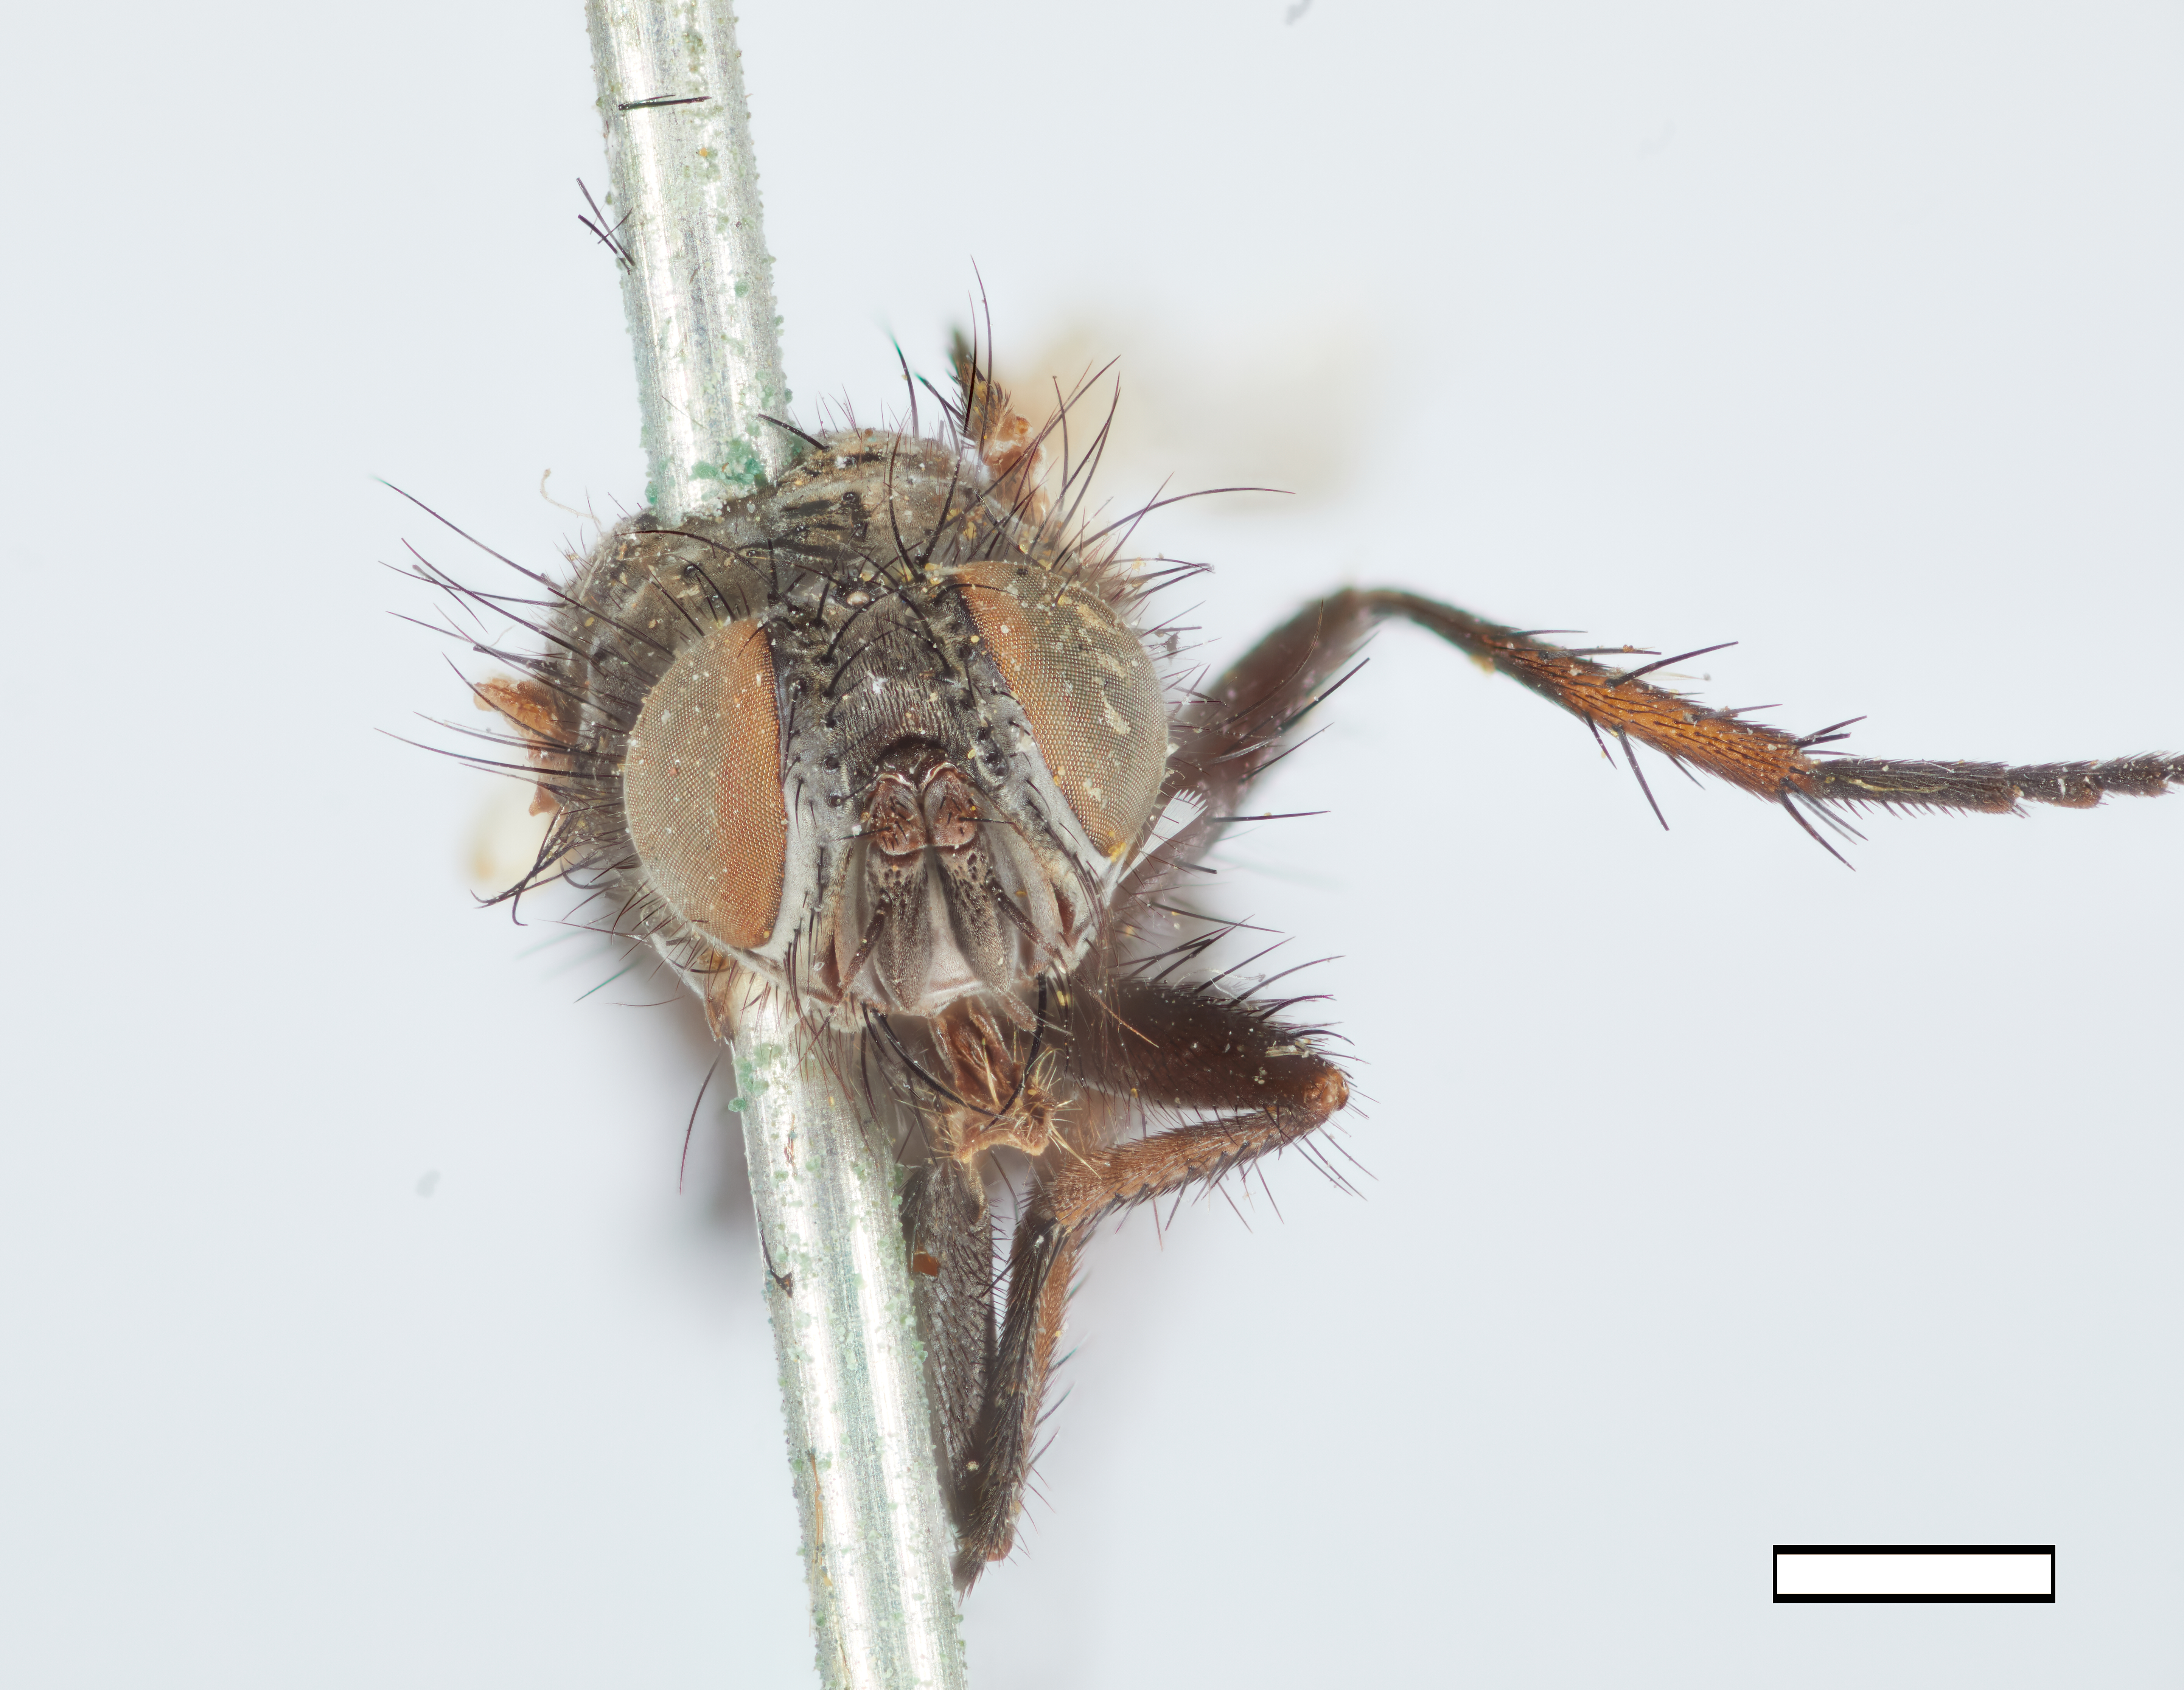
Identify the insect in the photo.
Eulasiona spinosa
